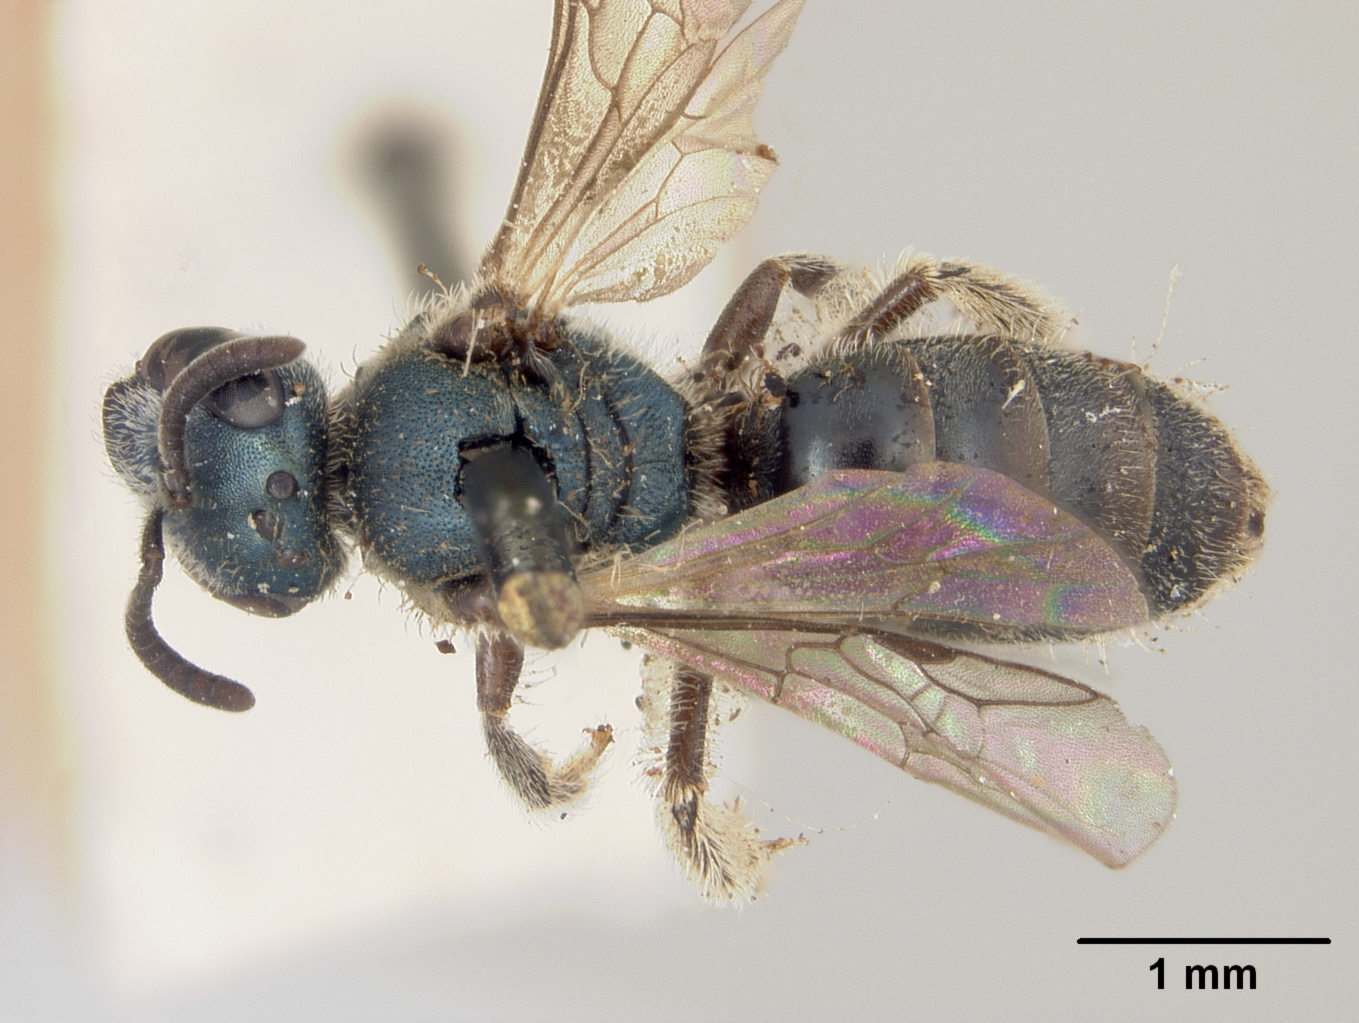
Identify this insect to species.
Halictus plumbeus
